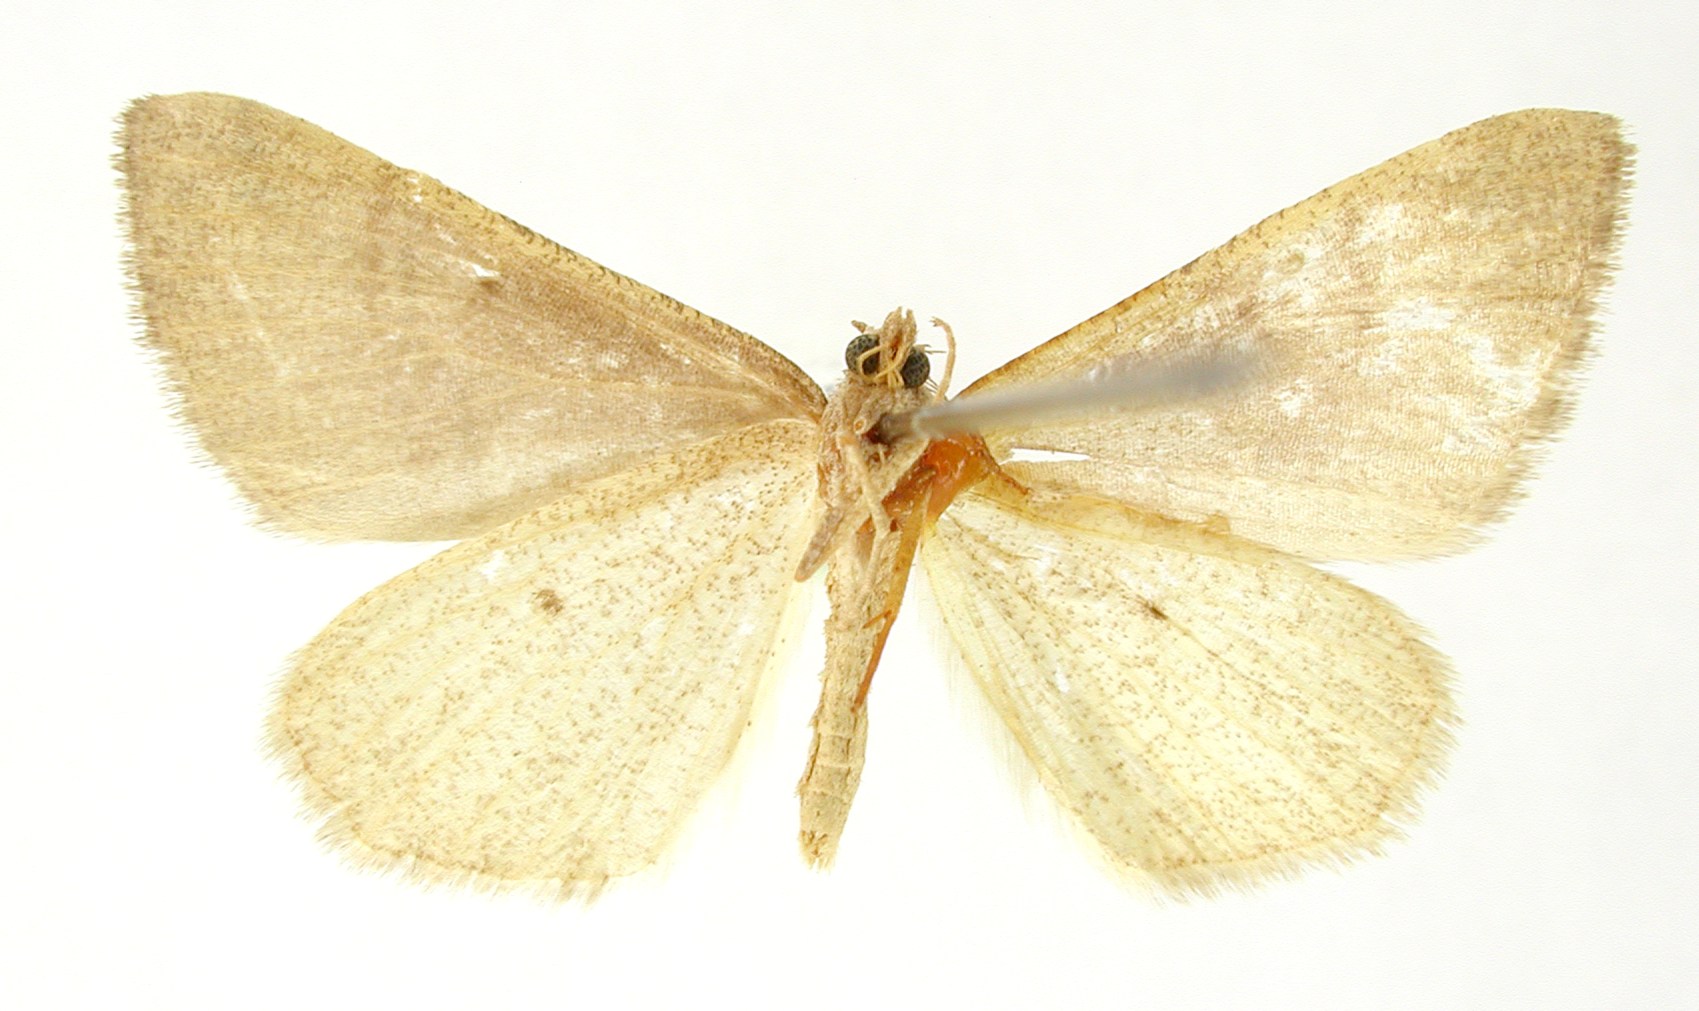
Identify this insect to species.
Cymatophora evelis
